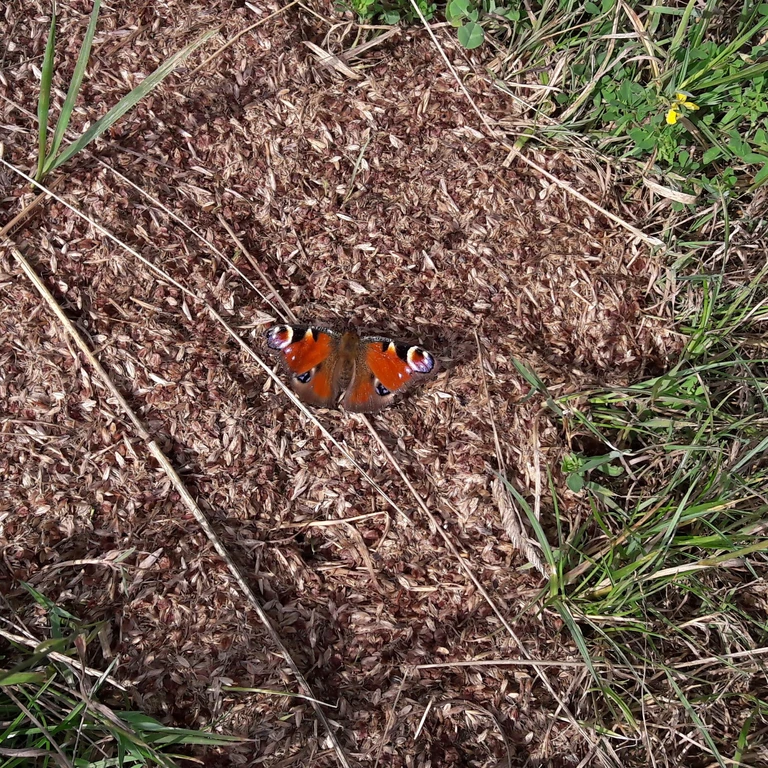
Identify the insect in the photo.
Aglais io
